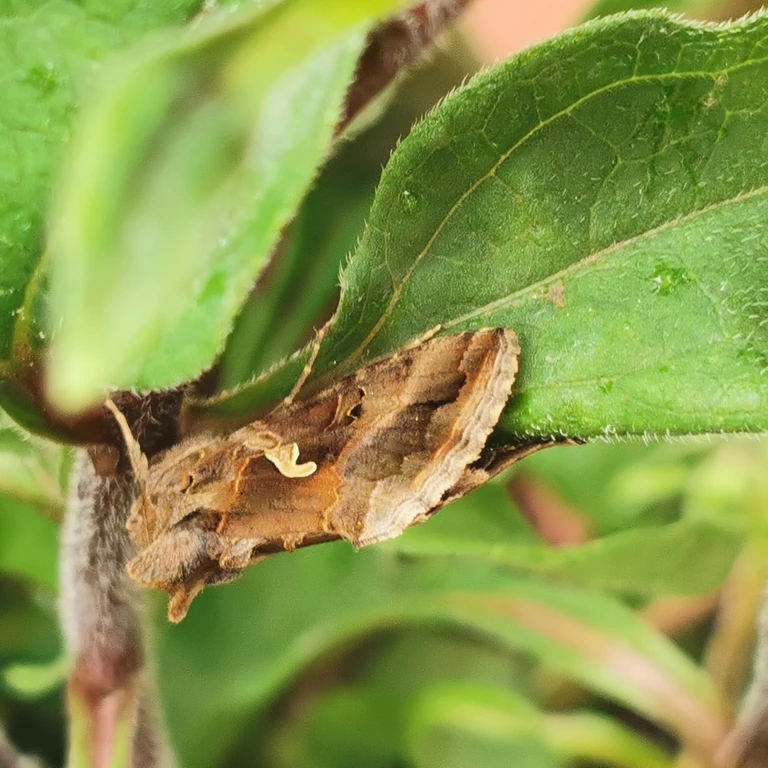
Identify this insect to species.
Autographa gamma
